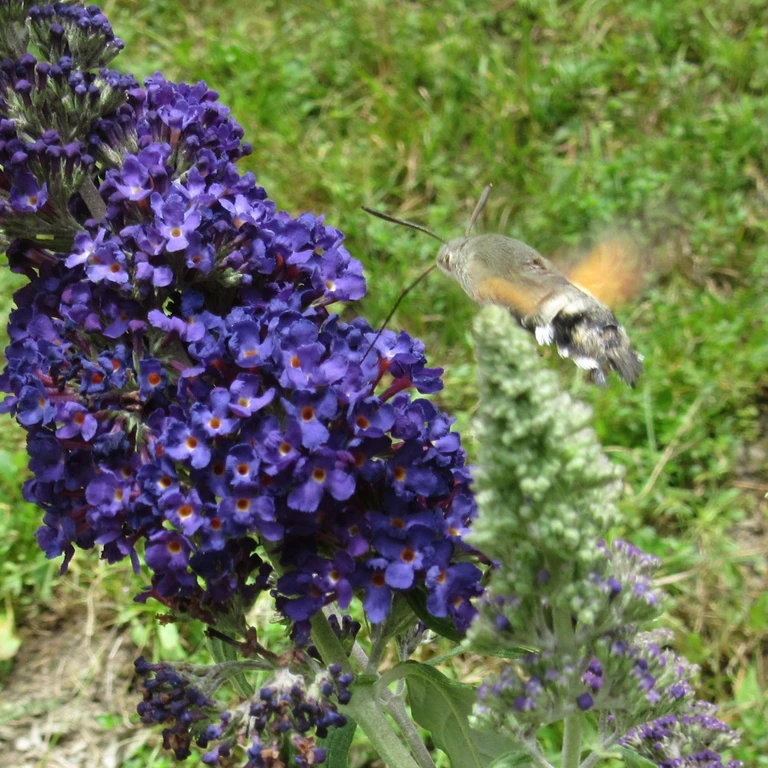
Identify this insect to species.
Macroglossum stellatarum
